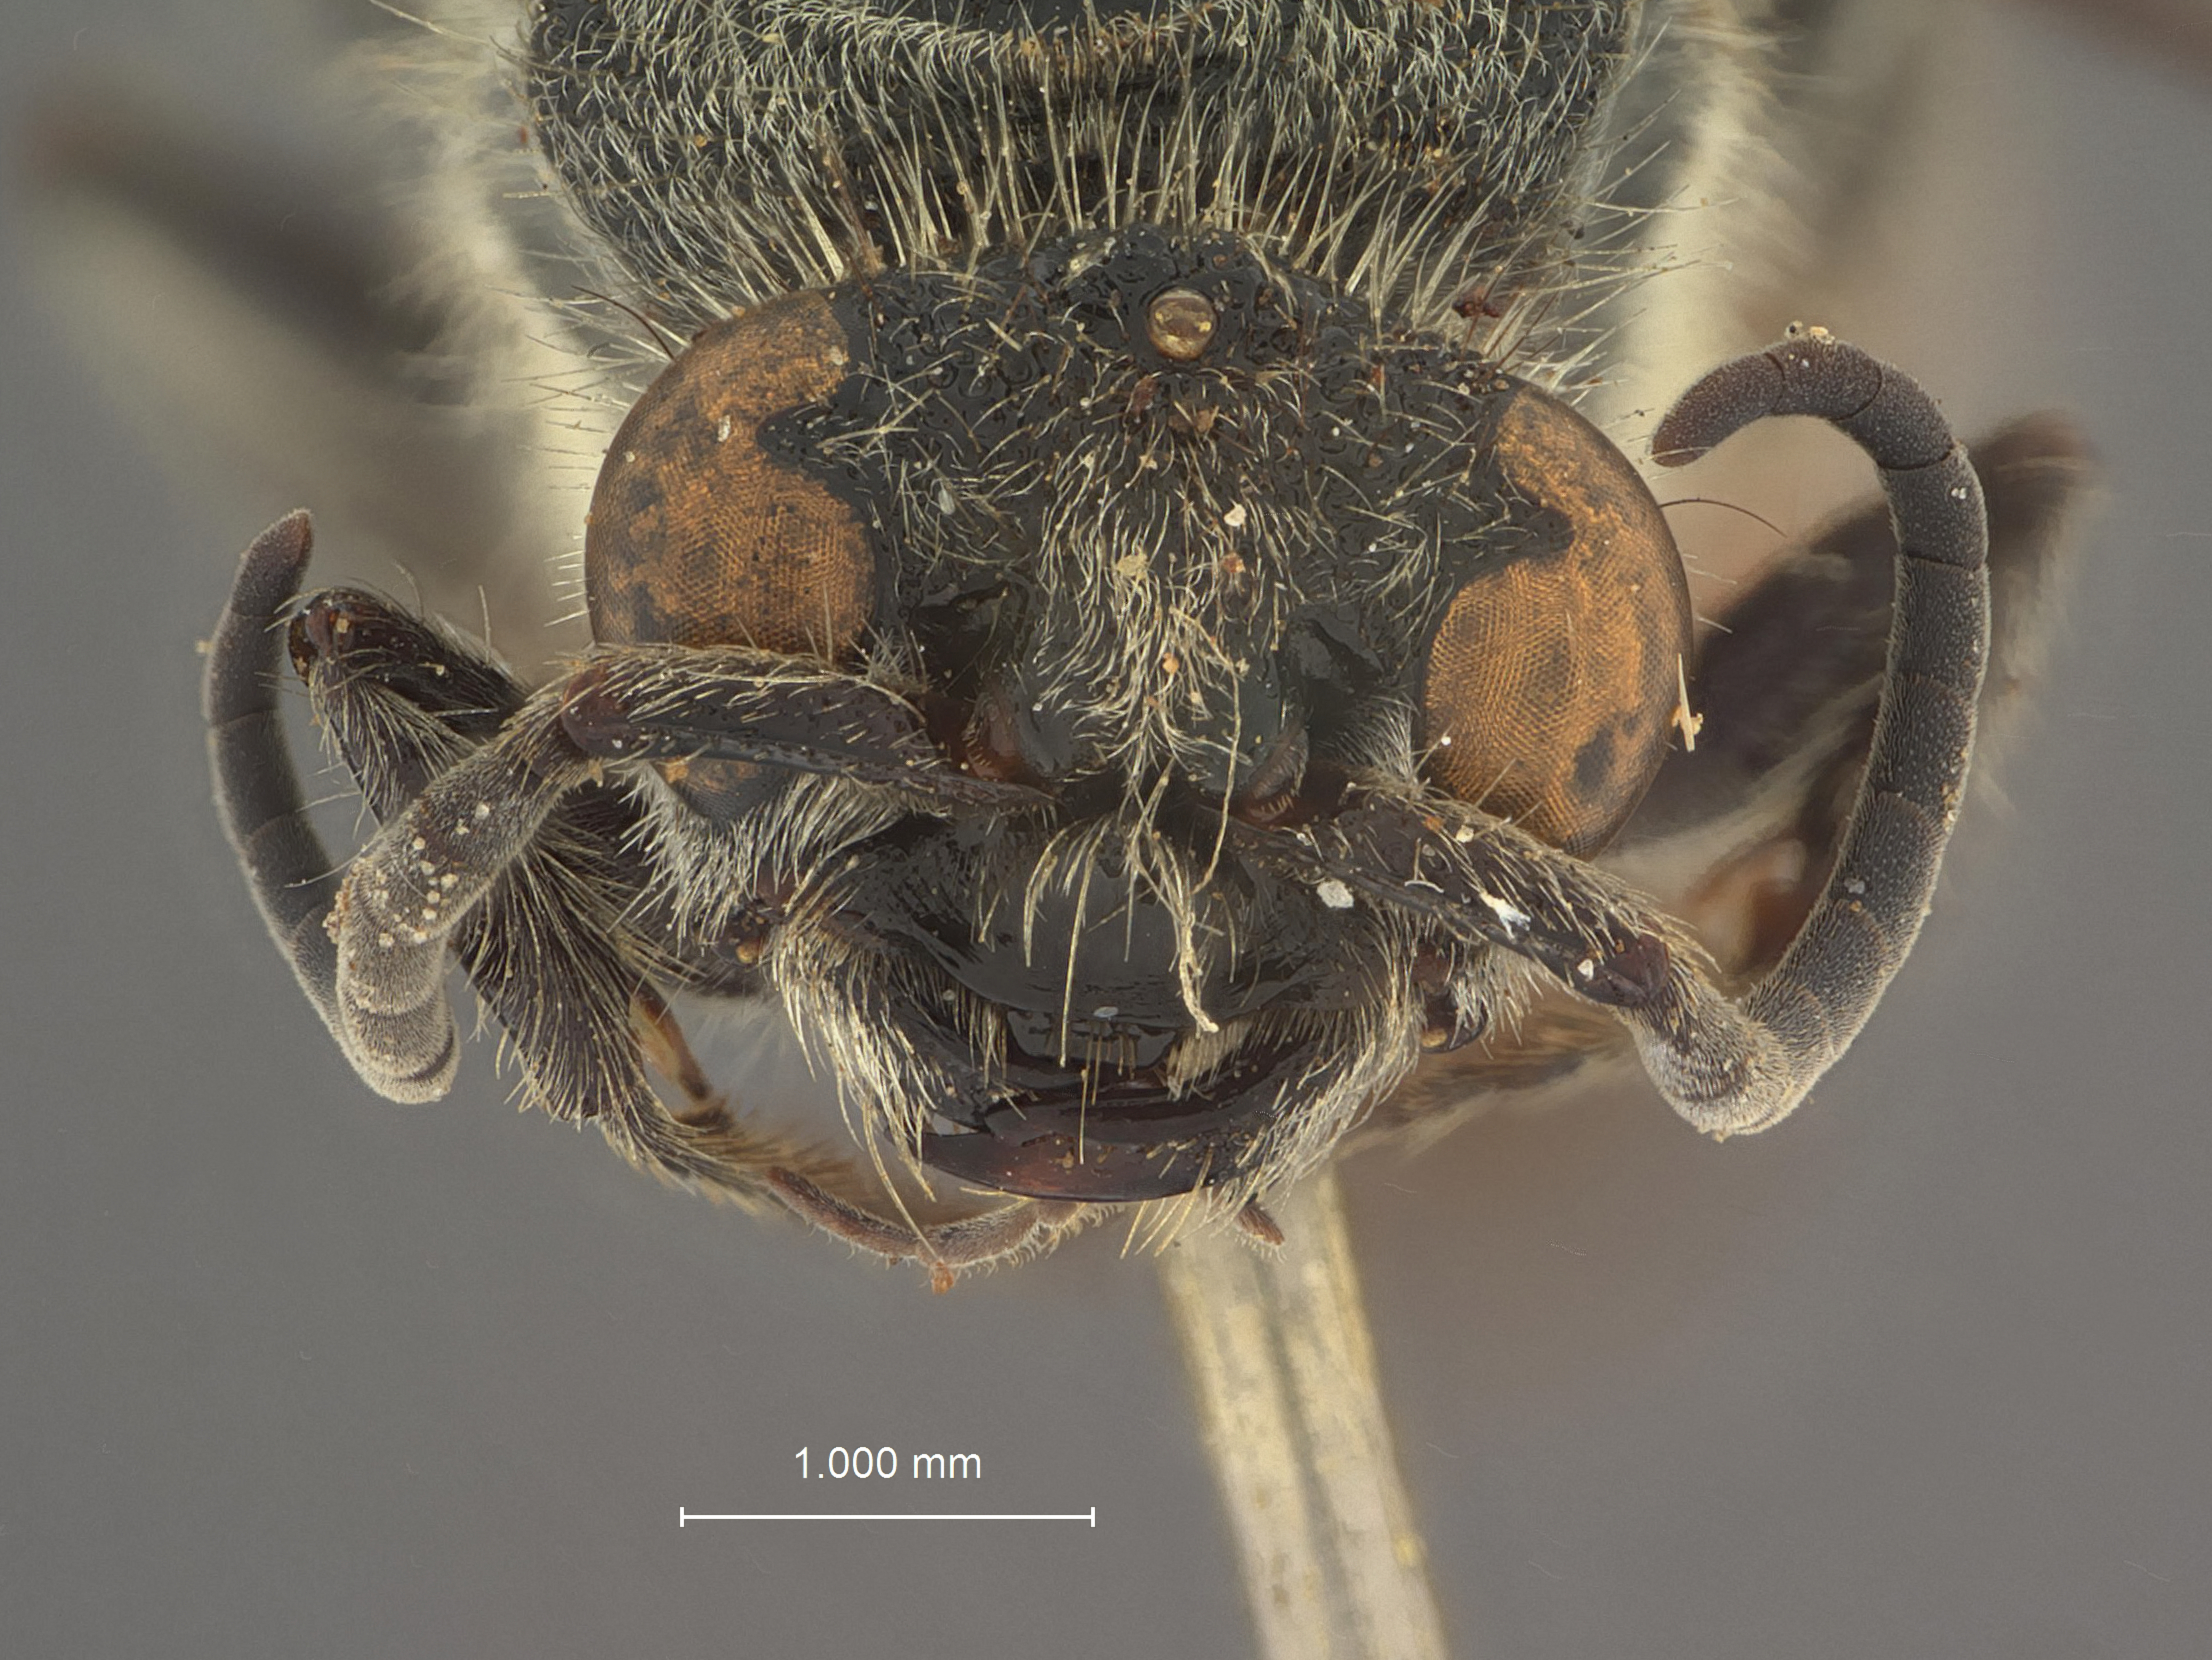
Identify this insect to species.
Timulla tethys
